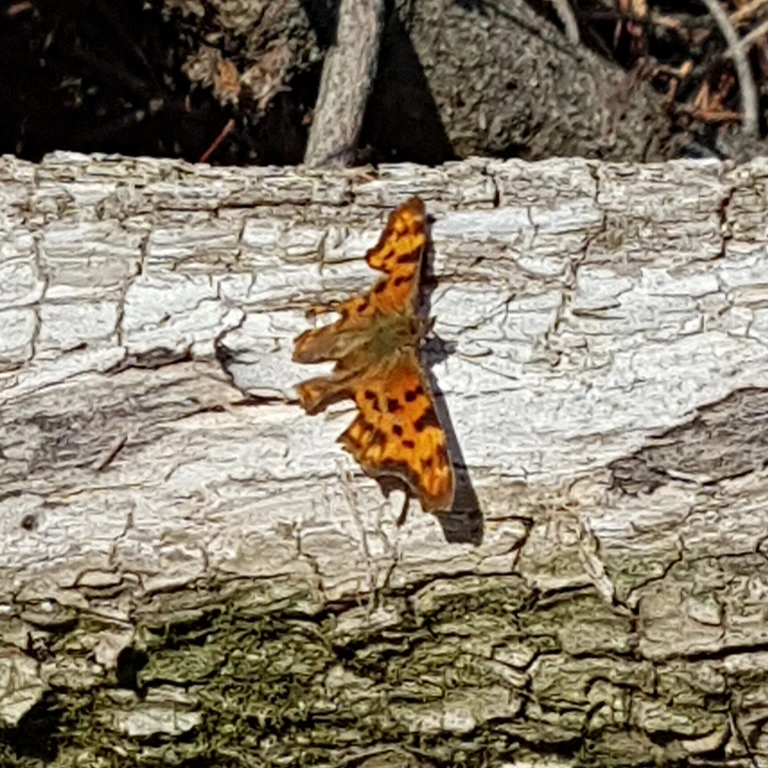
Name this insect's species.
Polygonia c-album
